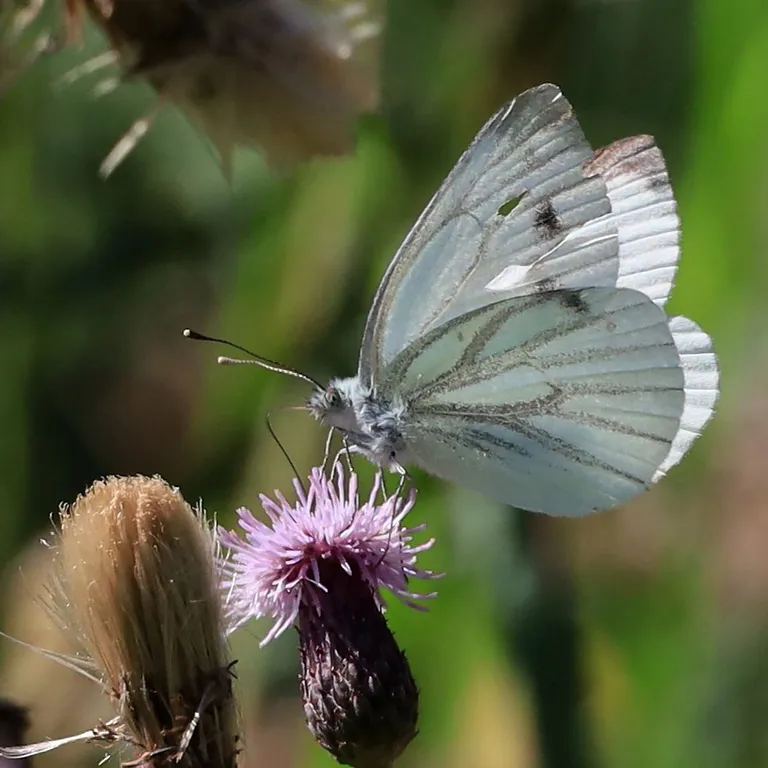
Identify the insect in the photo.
Pieris napi
